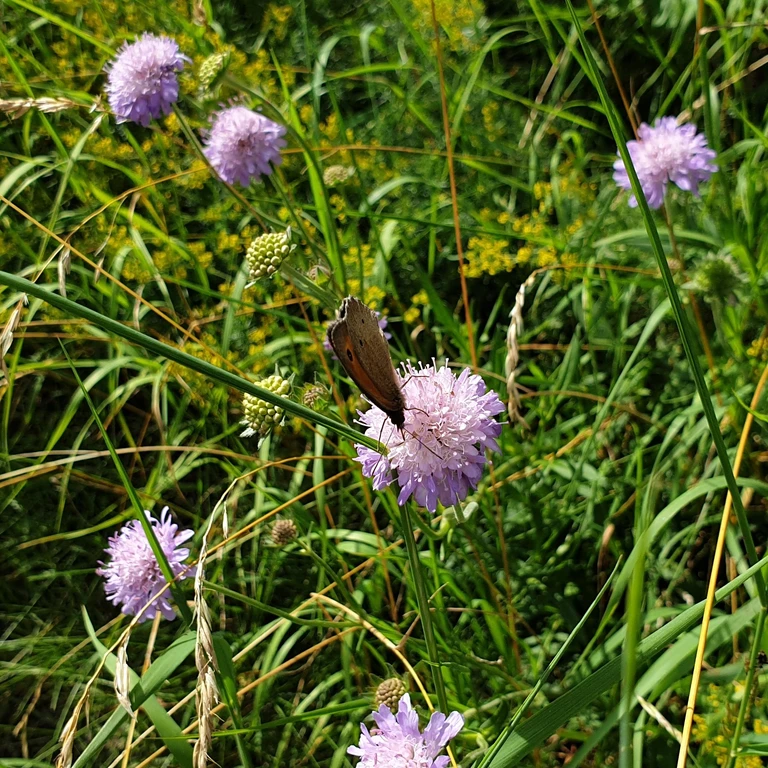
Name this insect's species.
Maniola jurtina
